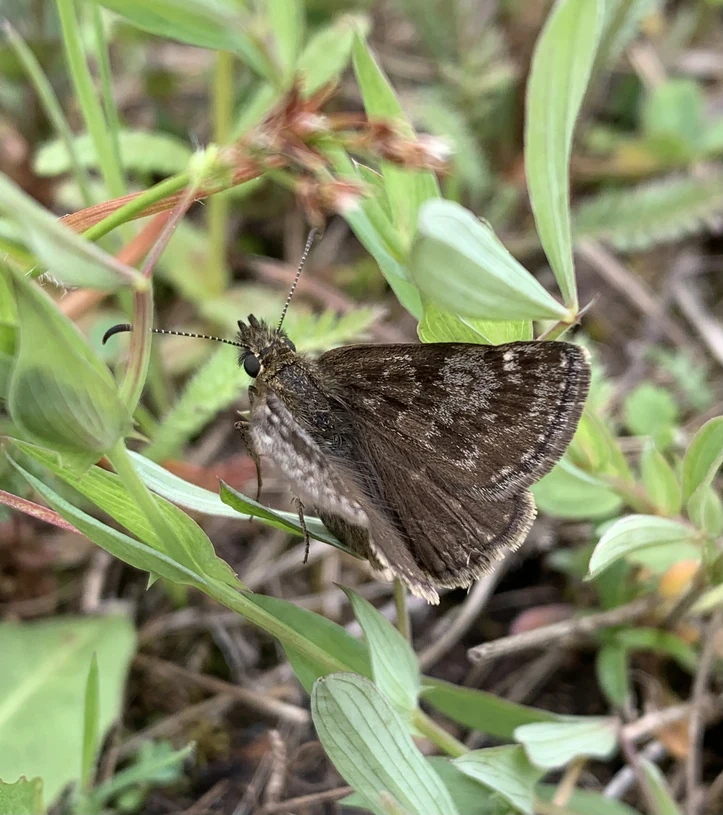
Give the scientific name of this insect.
Erynnis tages
